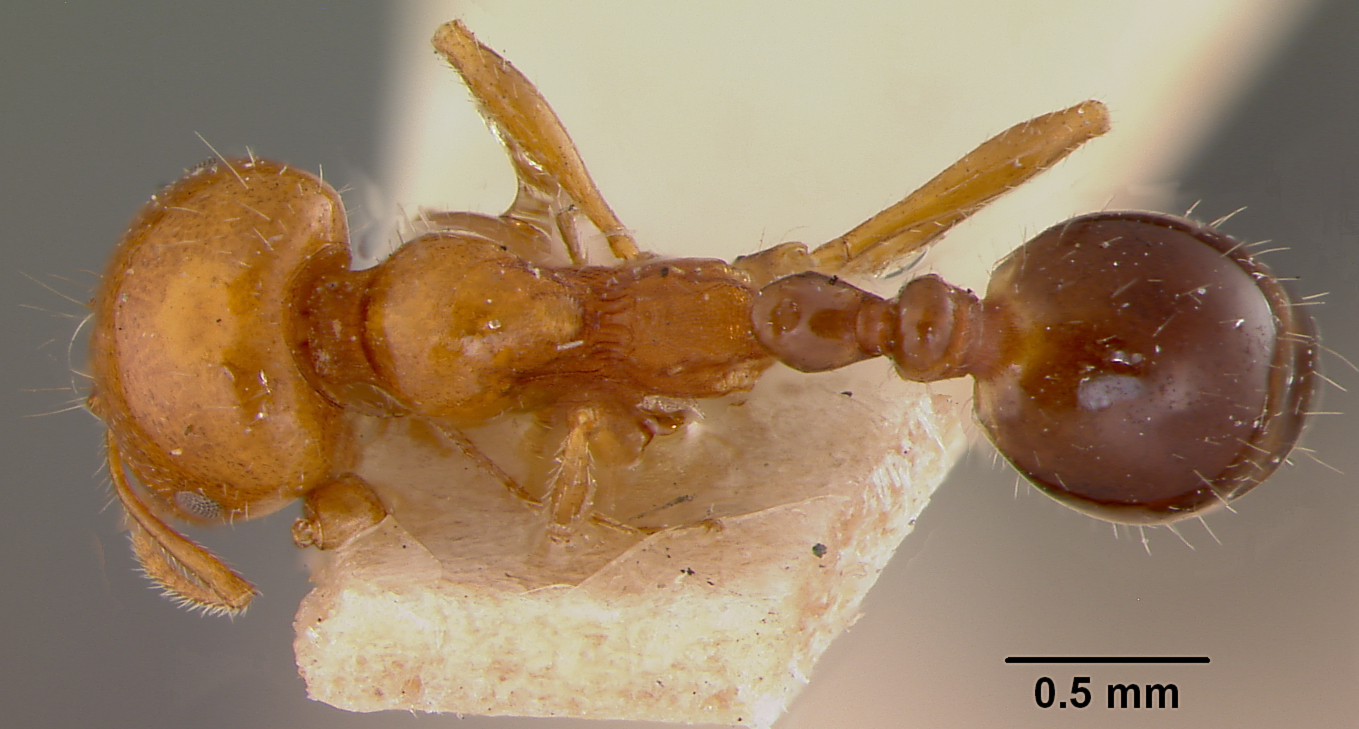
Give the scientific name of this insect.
Monomorium rothsteini
